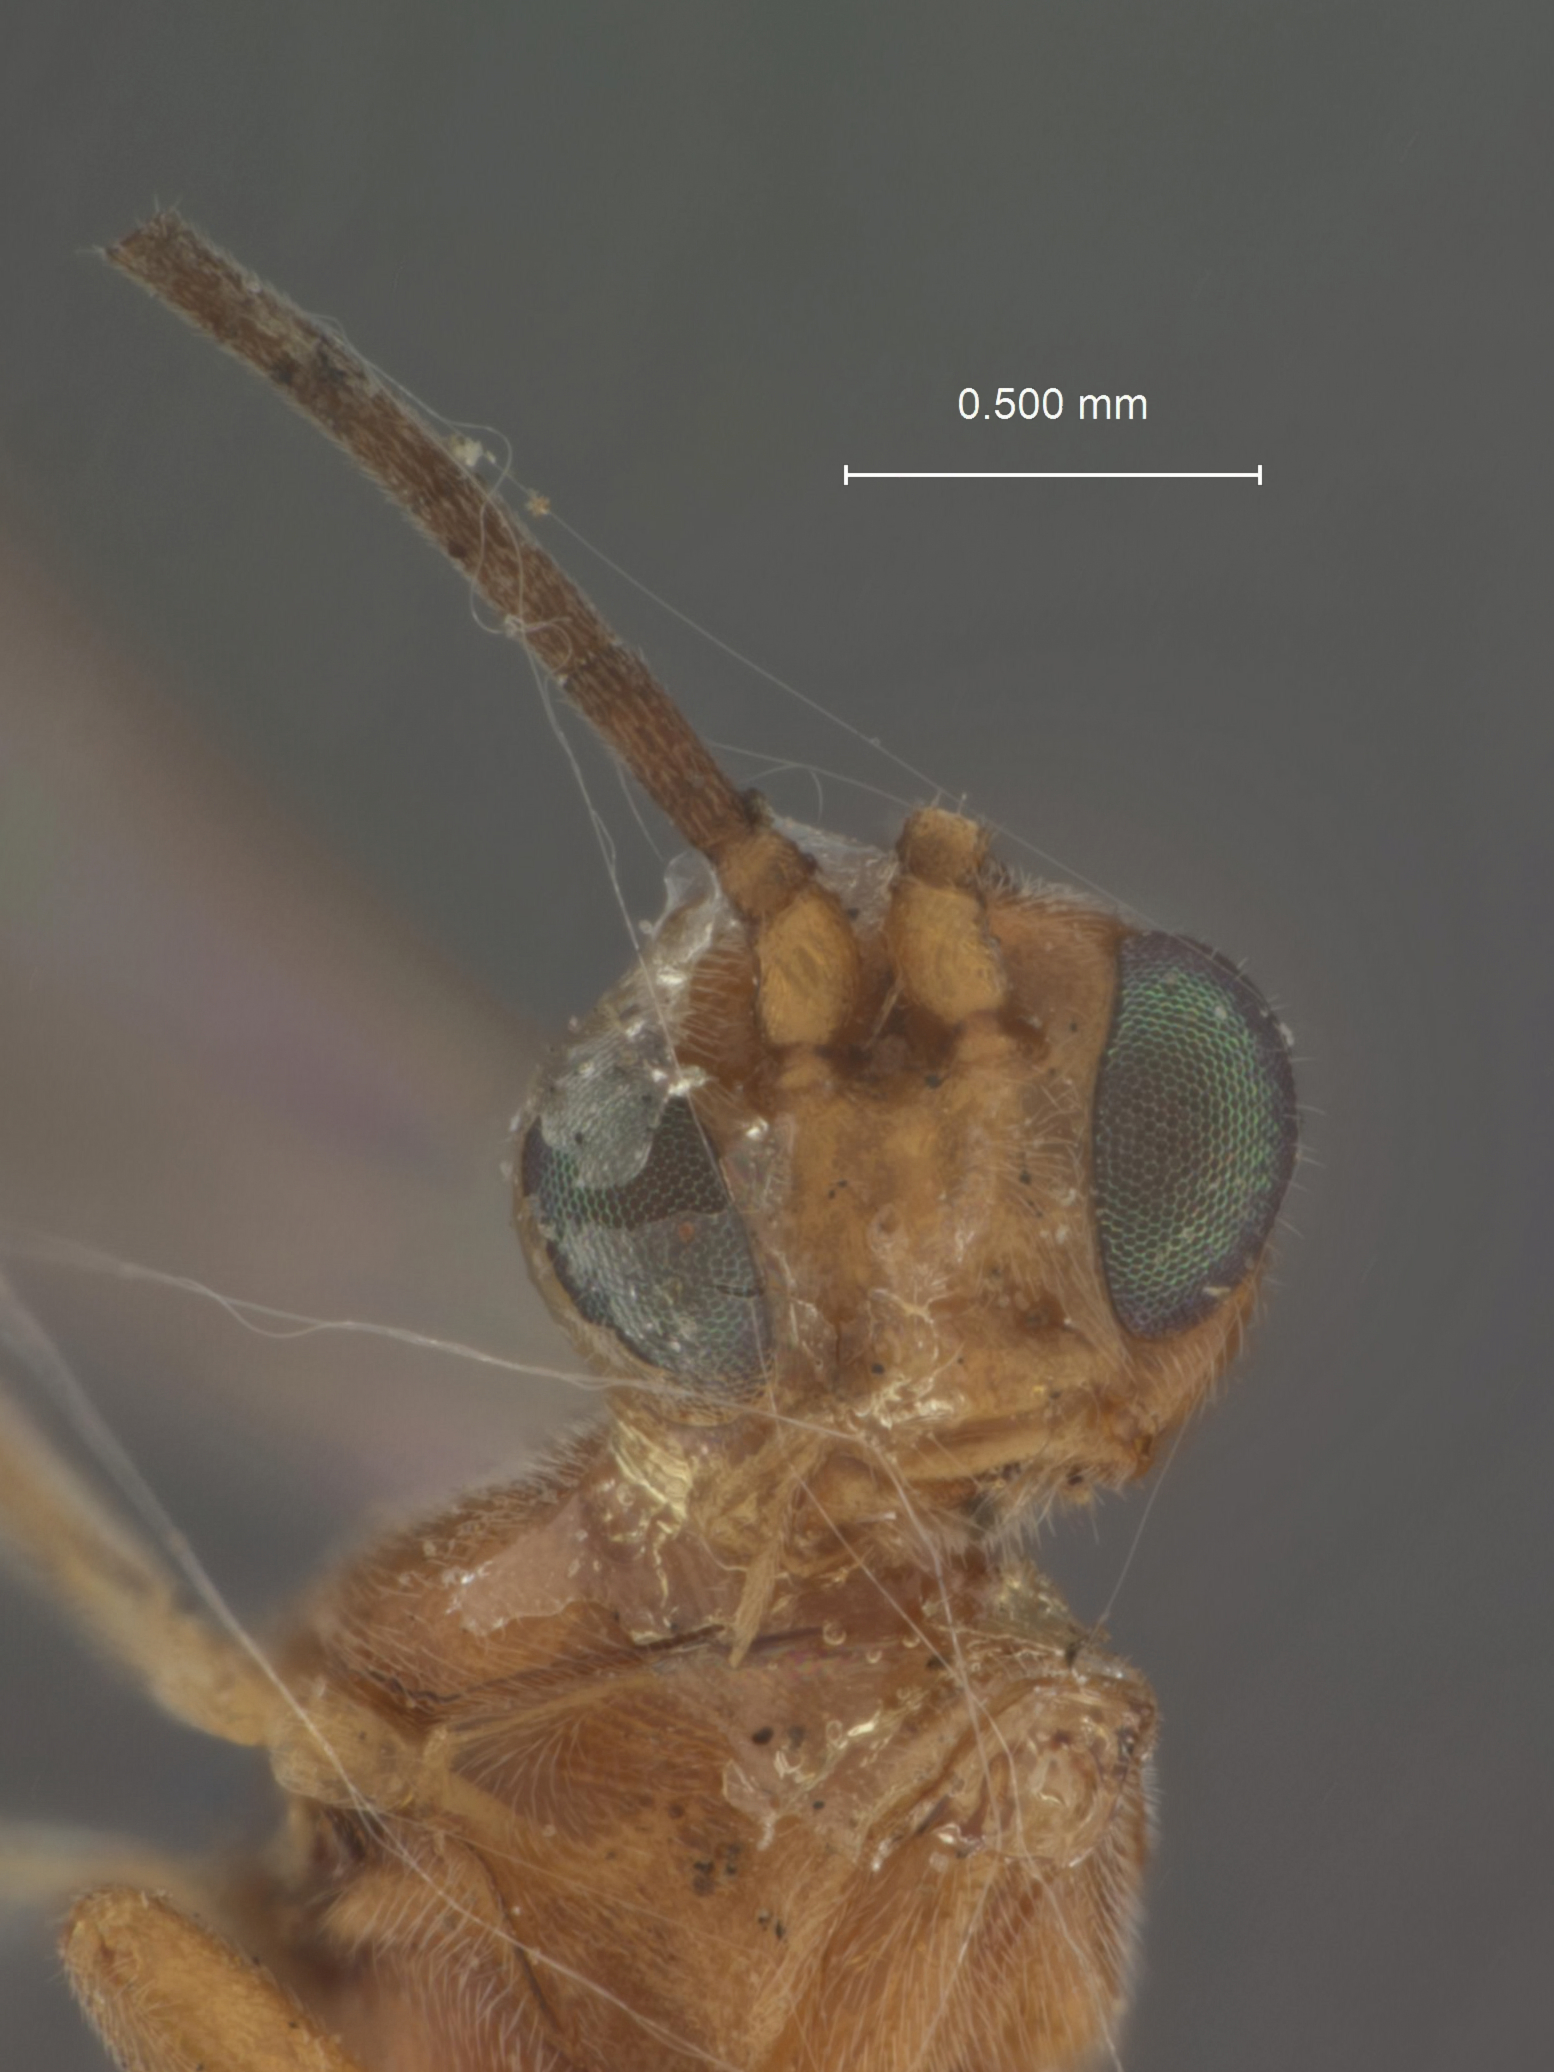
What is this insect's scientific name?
Meteorus loxostegei
